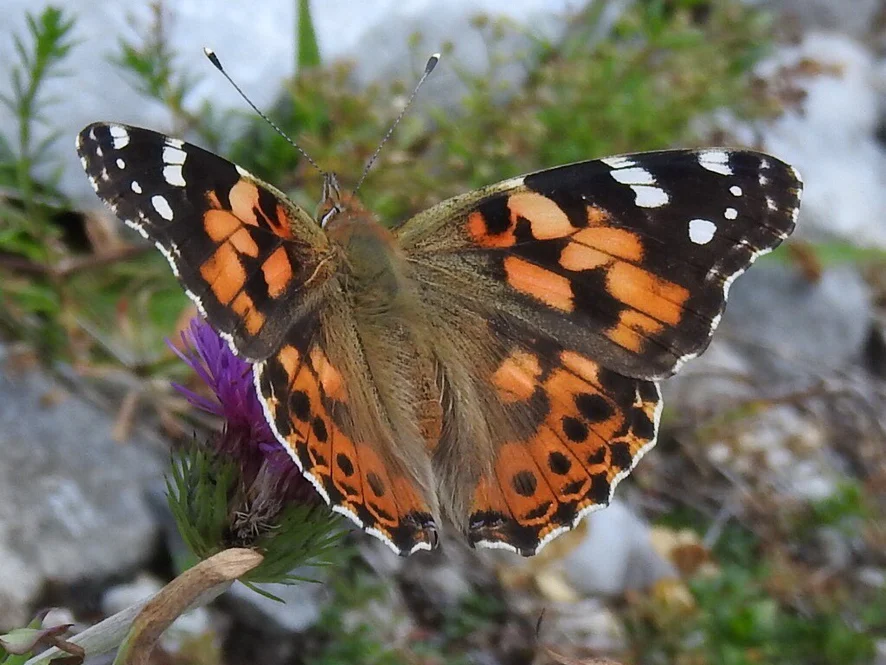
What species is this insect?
Vanessa cardui
